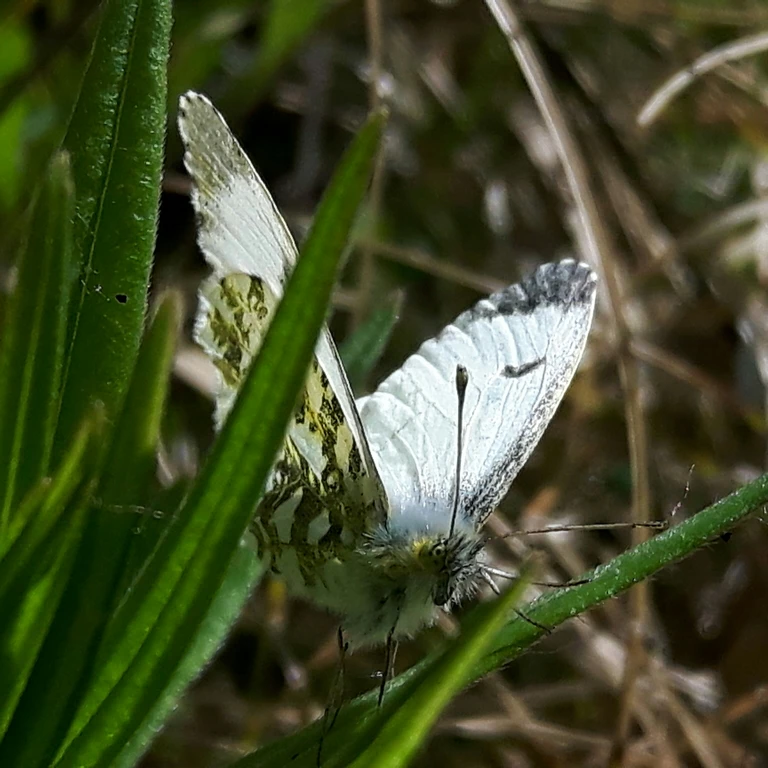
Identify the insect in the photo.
Anthocharis cardamines
